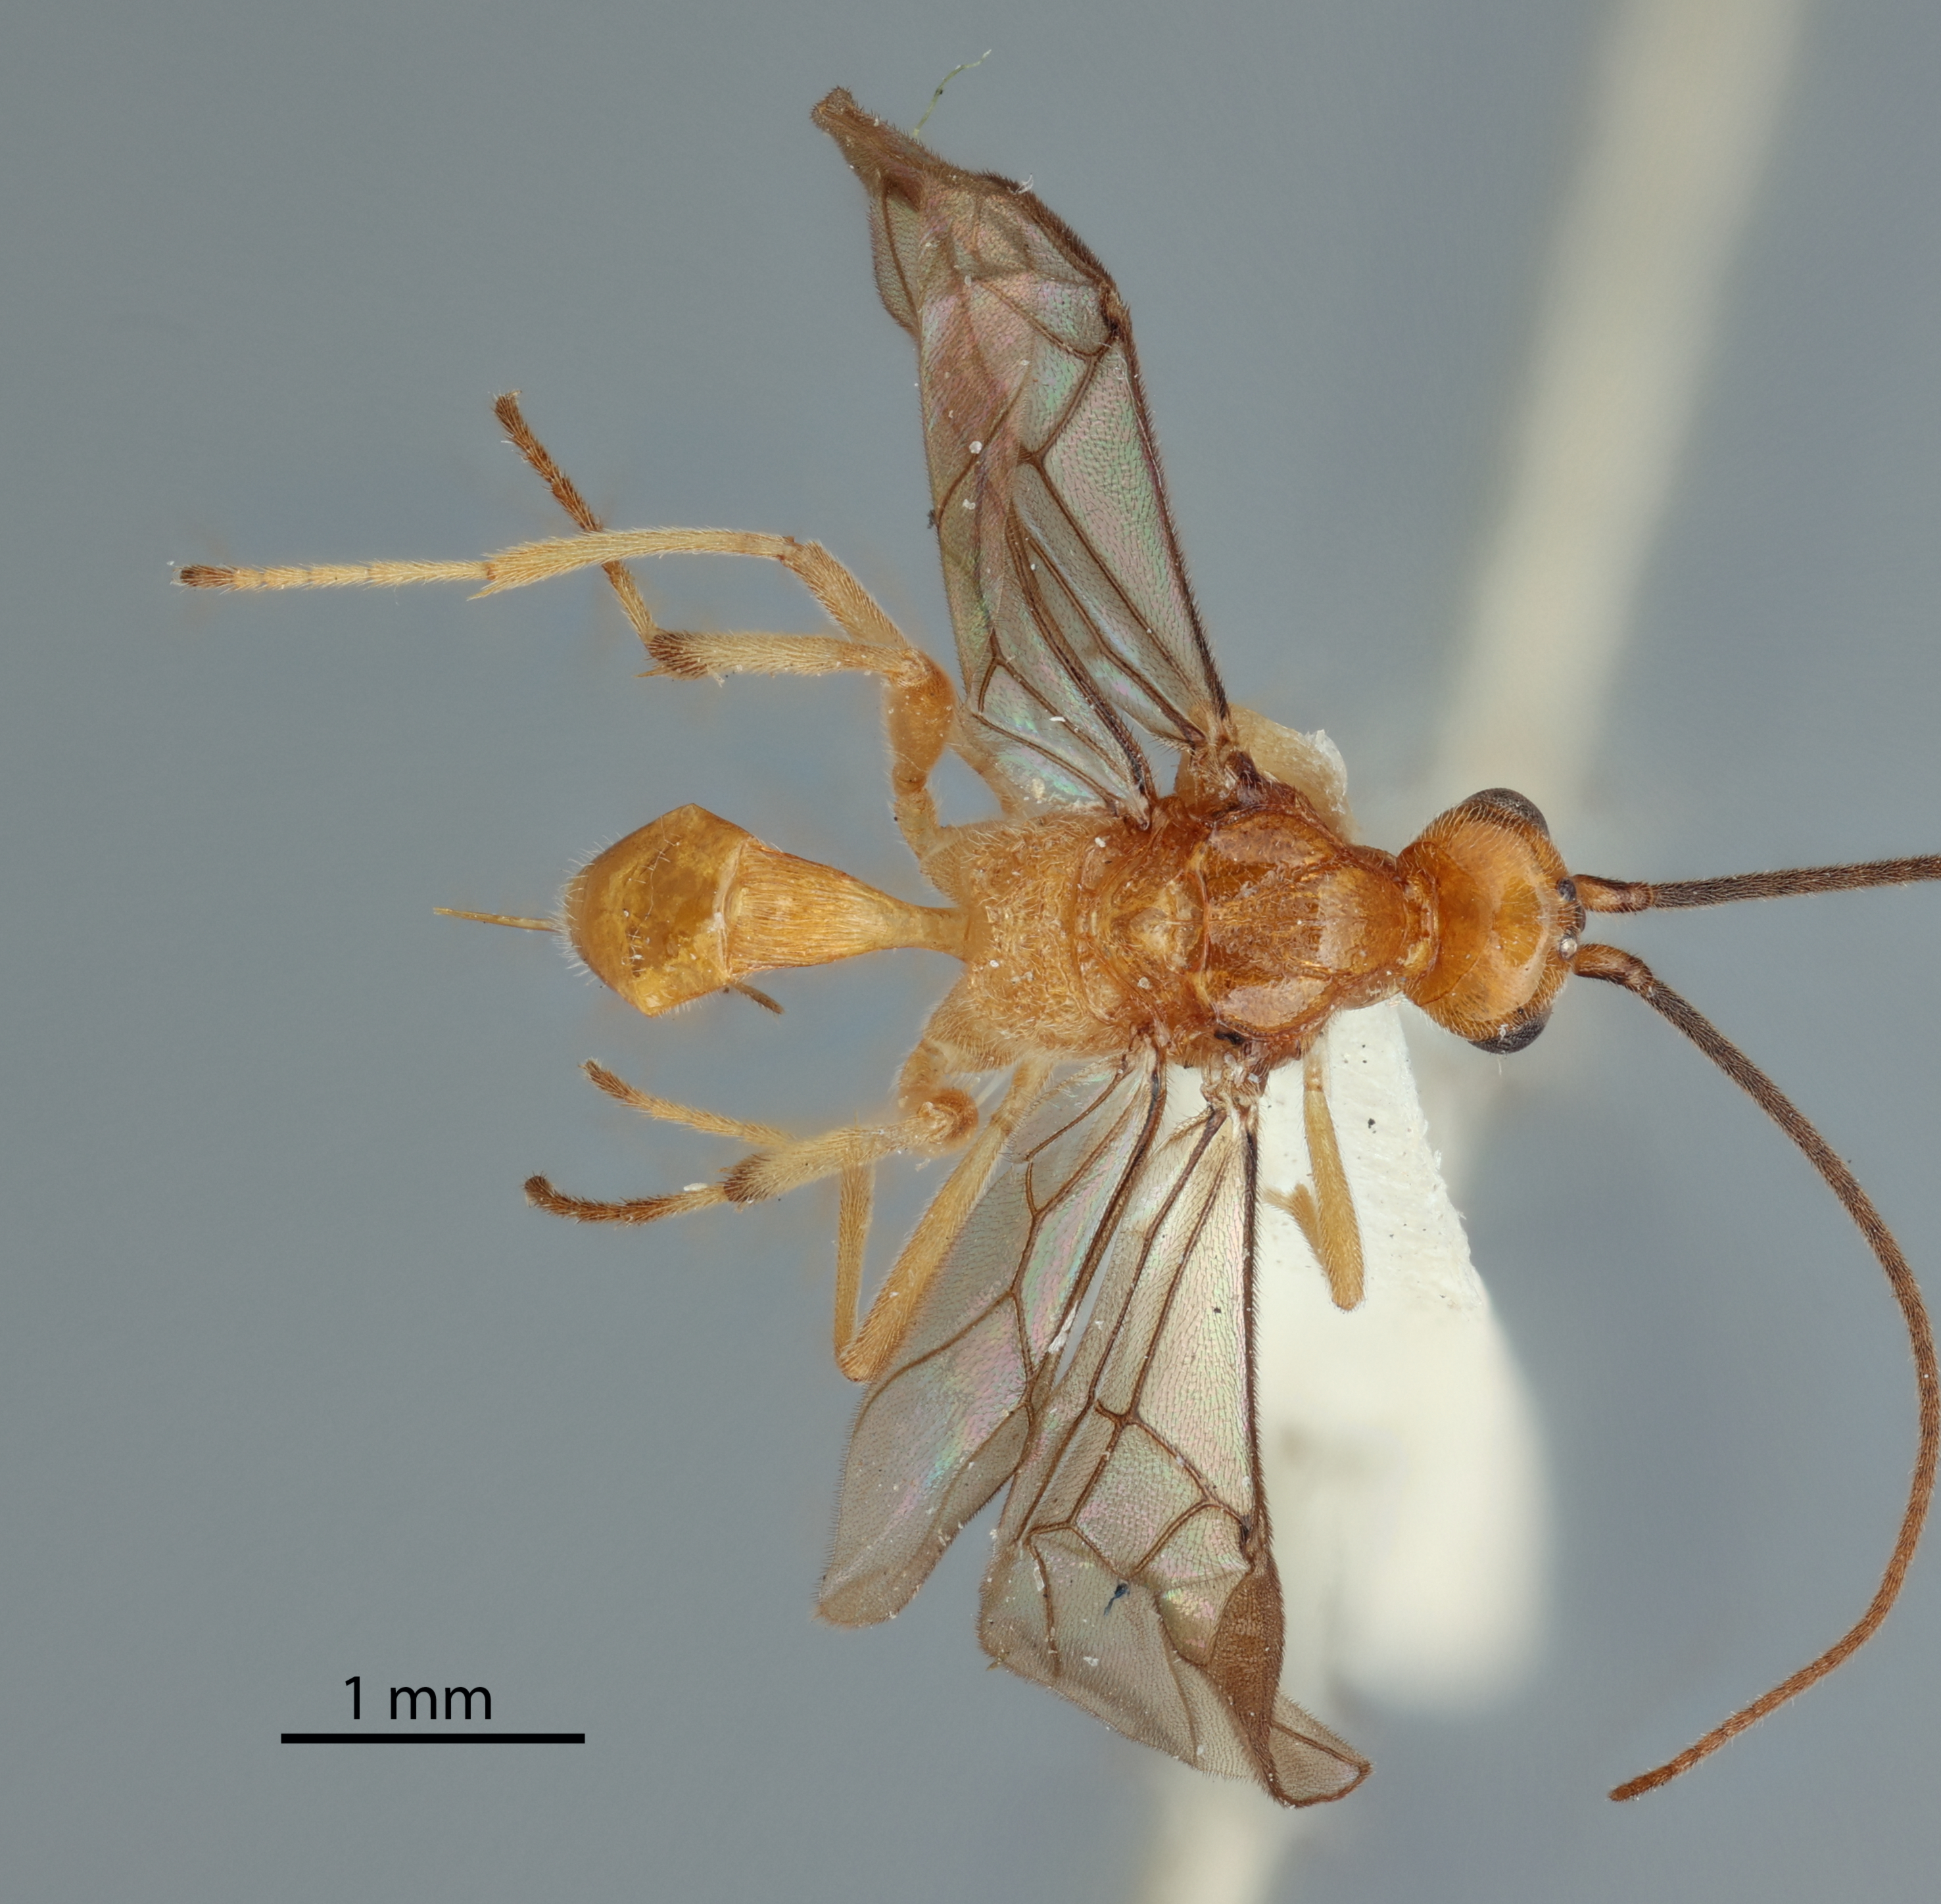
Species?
Meteorus congregatus
